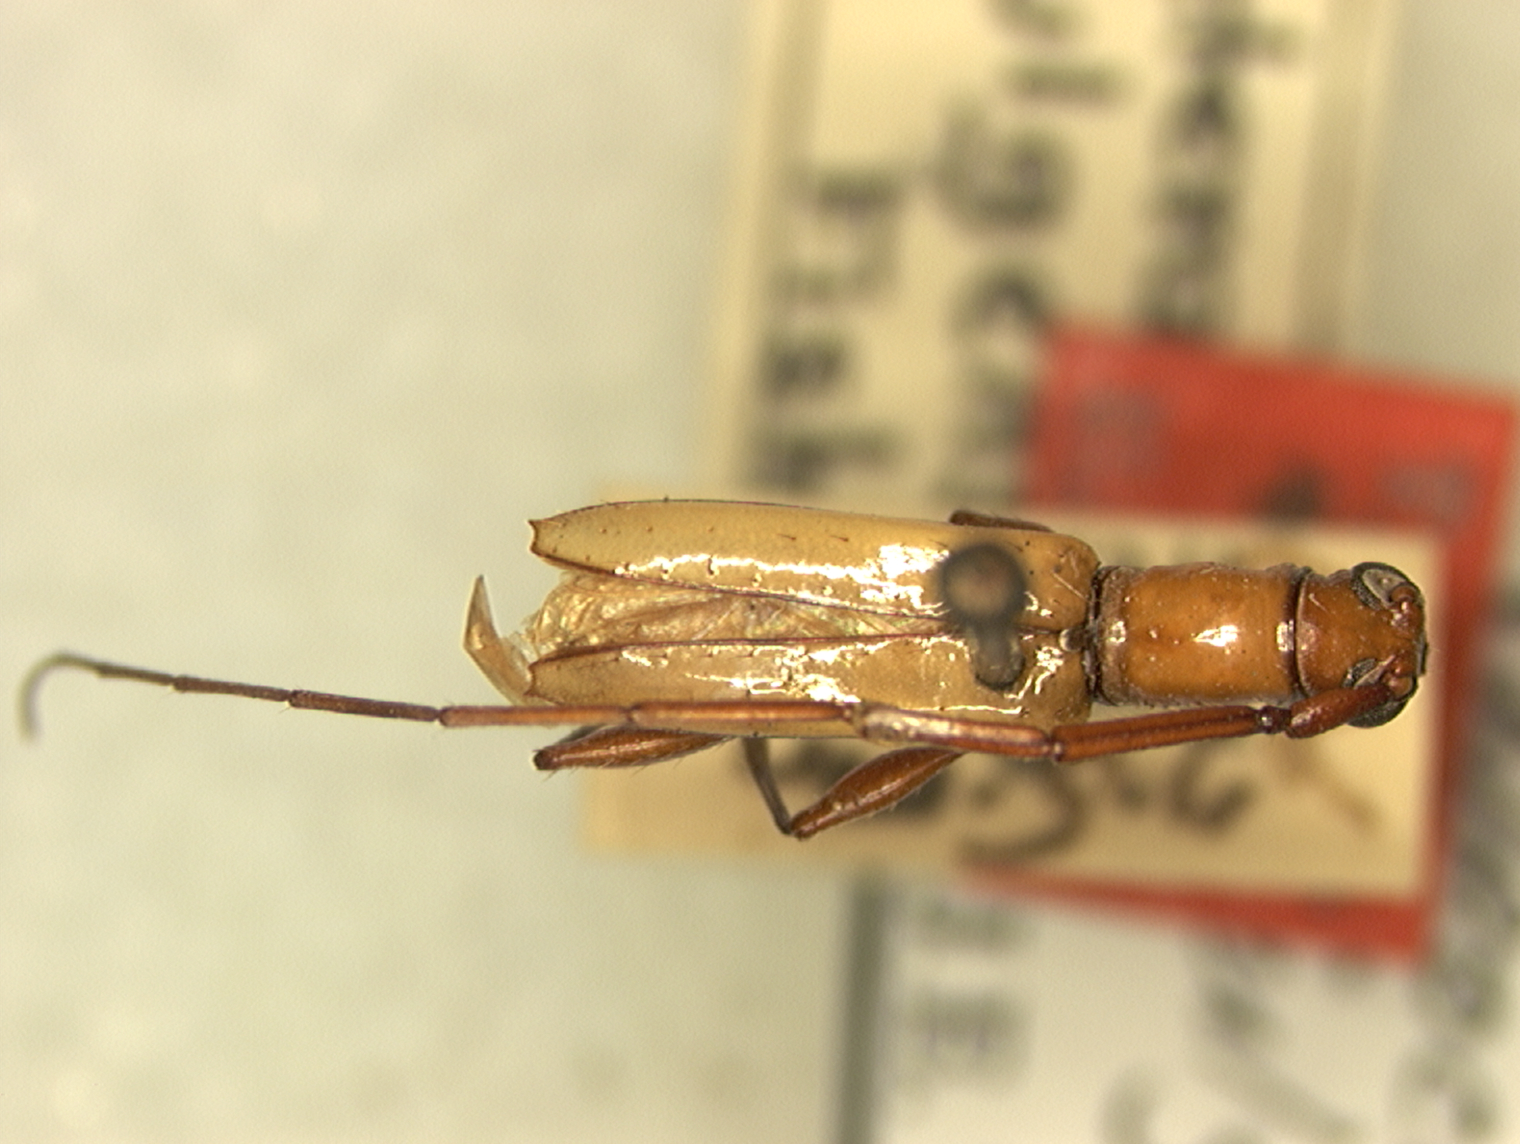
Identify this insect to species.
Heterachthes fulgens (also Neocompsa fulgens)
